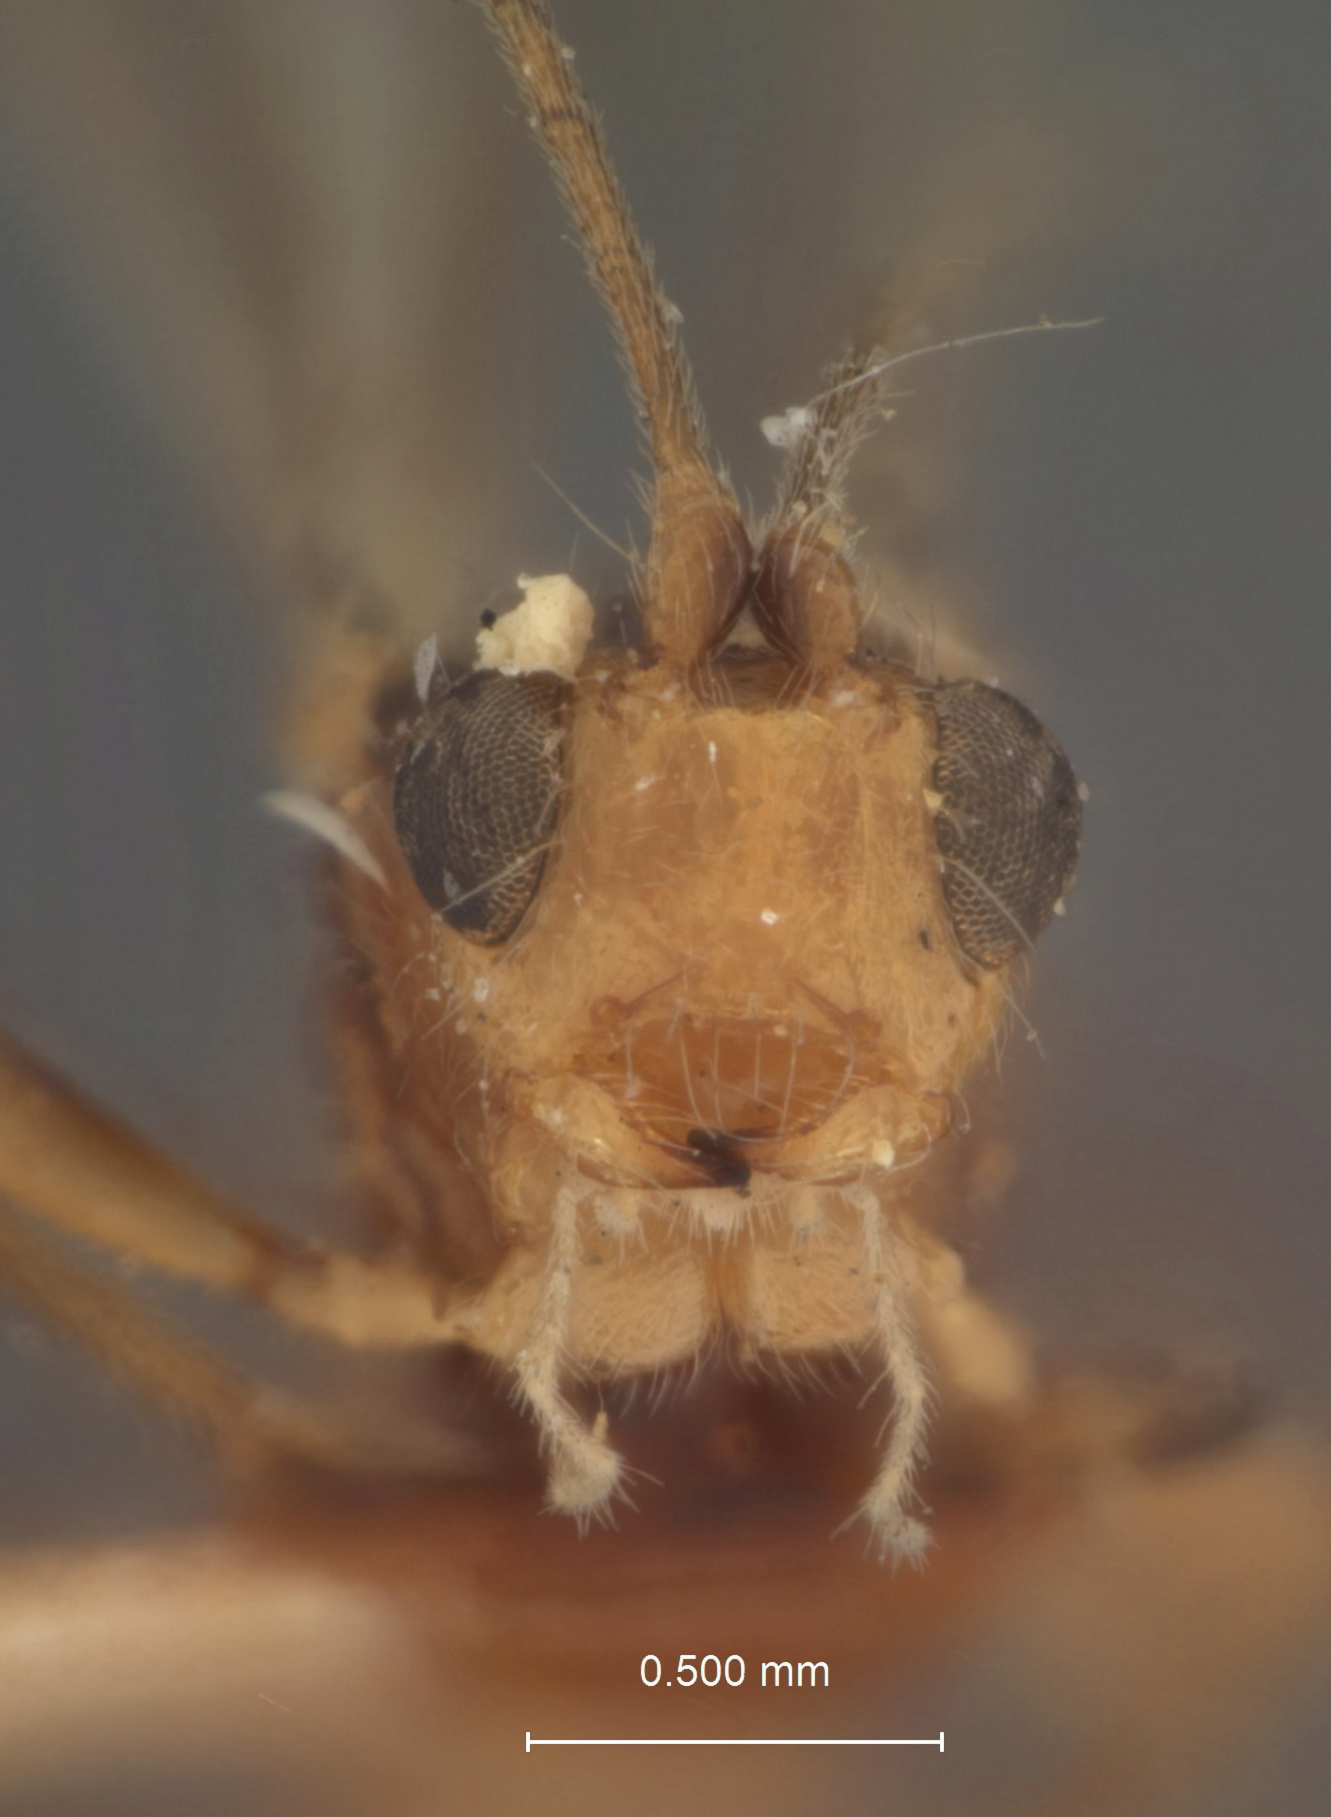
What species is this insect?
Spathius eunyce
